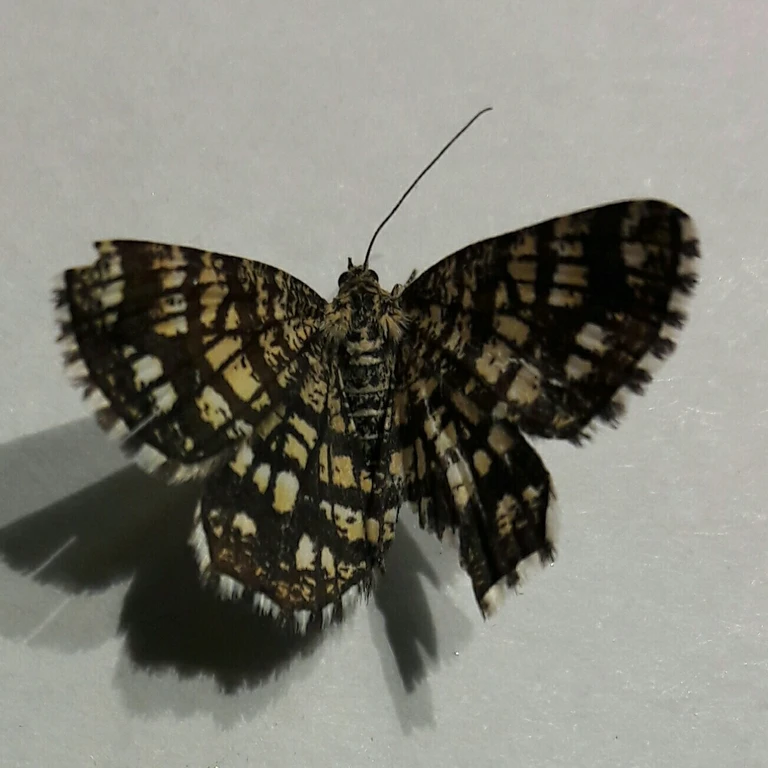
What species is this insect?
Chiasmia clathrata
